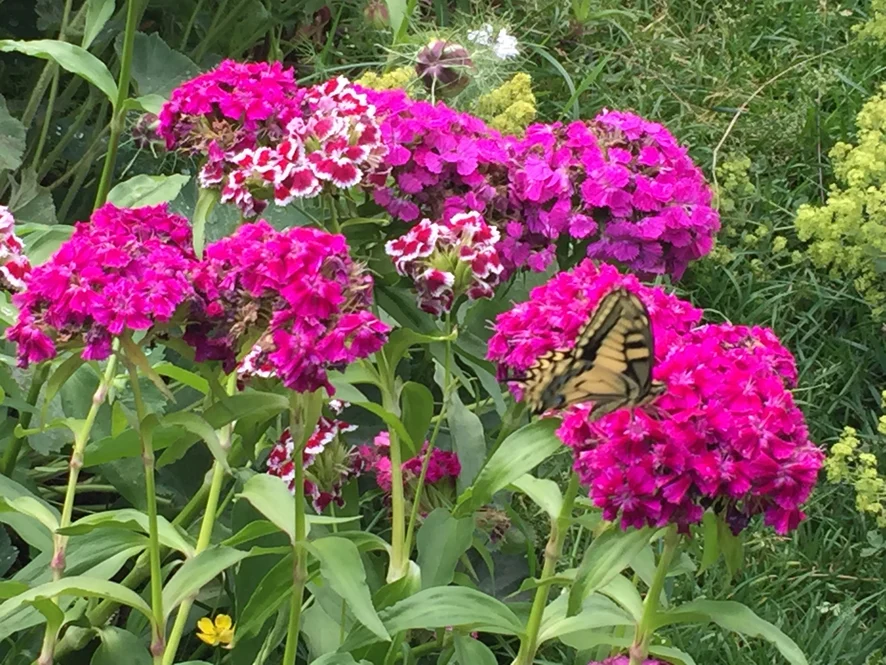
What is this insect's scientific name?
Papilio machaon
